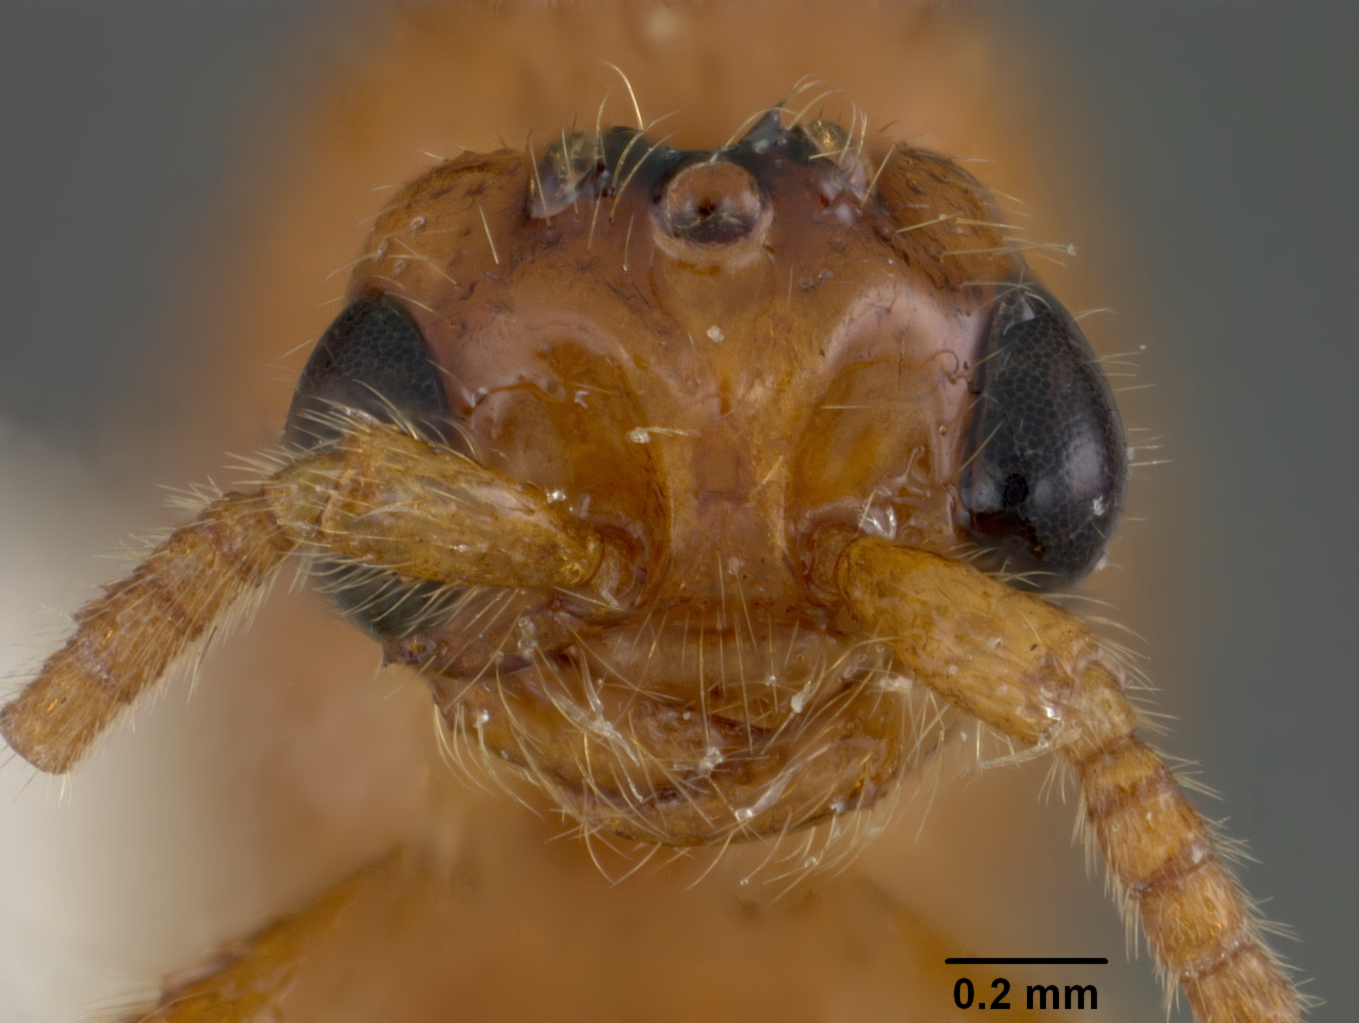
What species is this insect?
Neivamyrmex digitistipus
